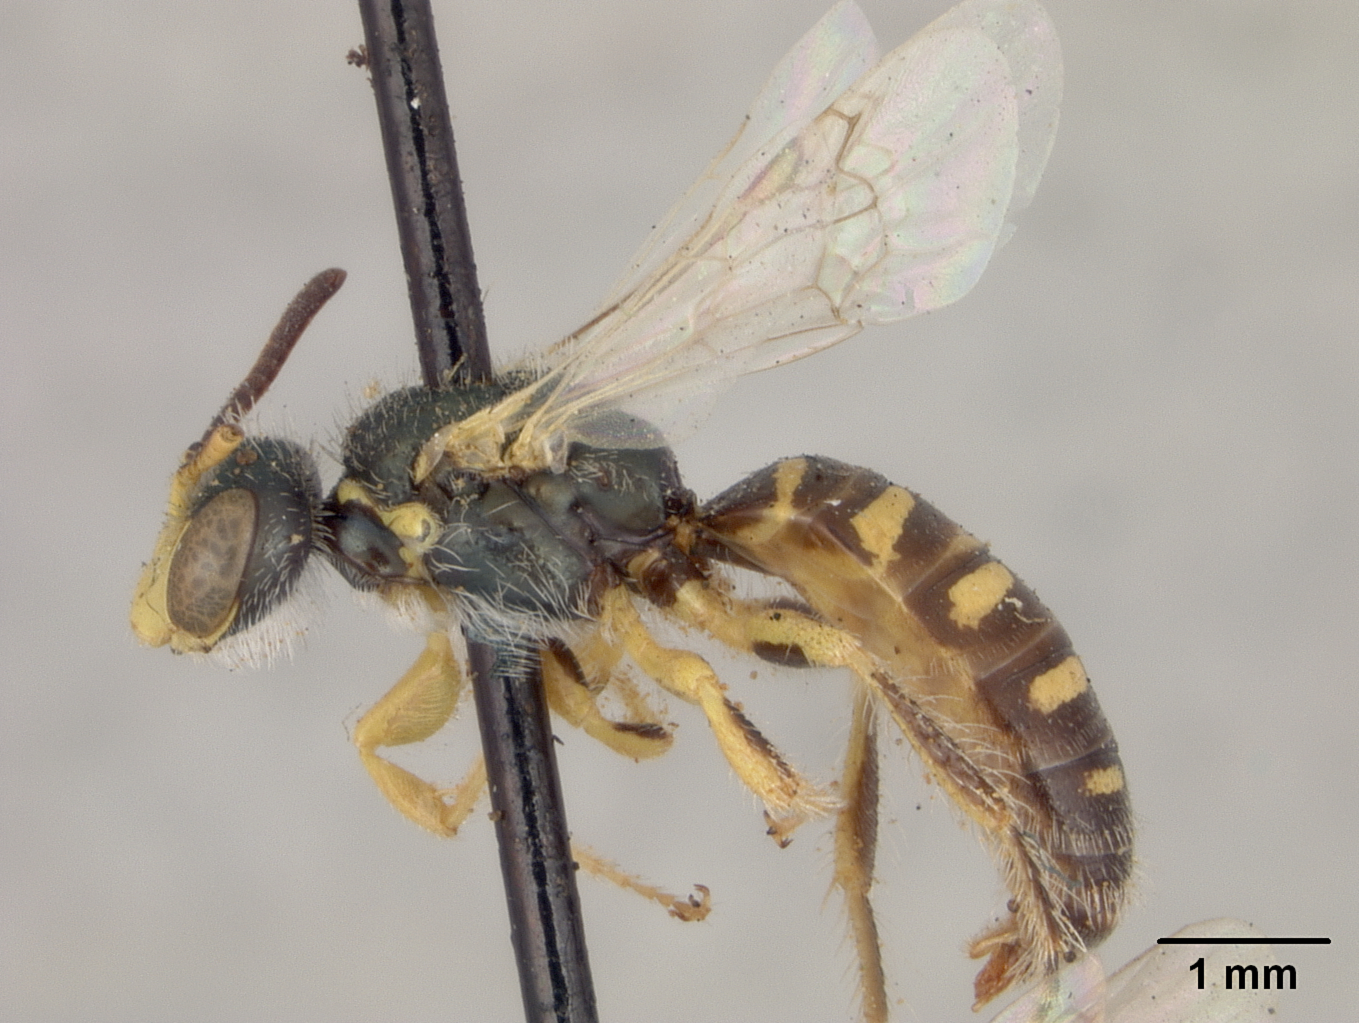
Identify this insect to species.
Perdita cockerelli
